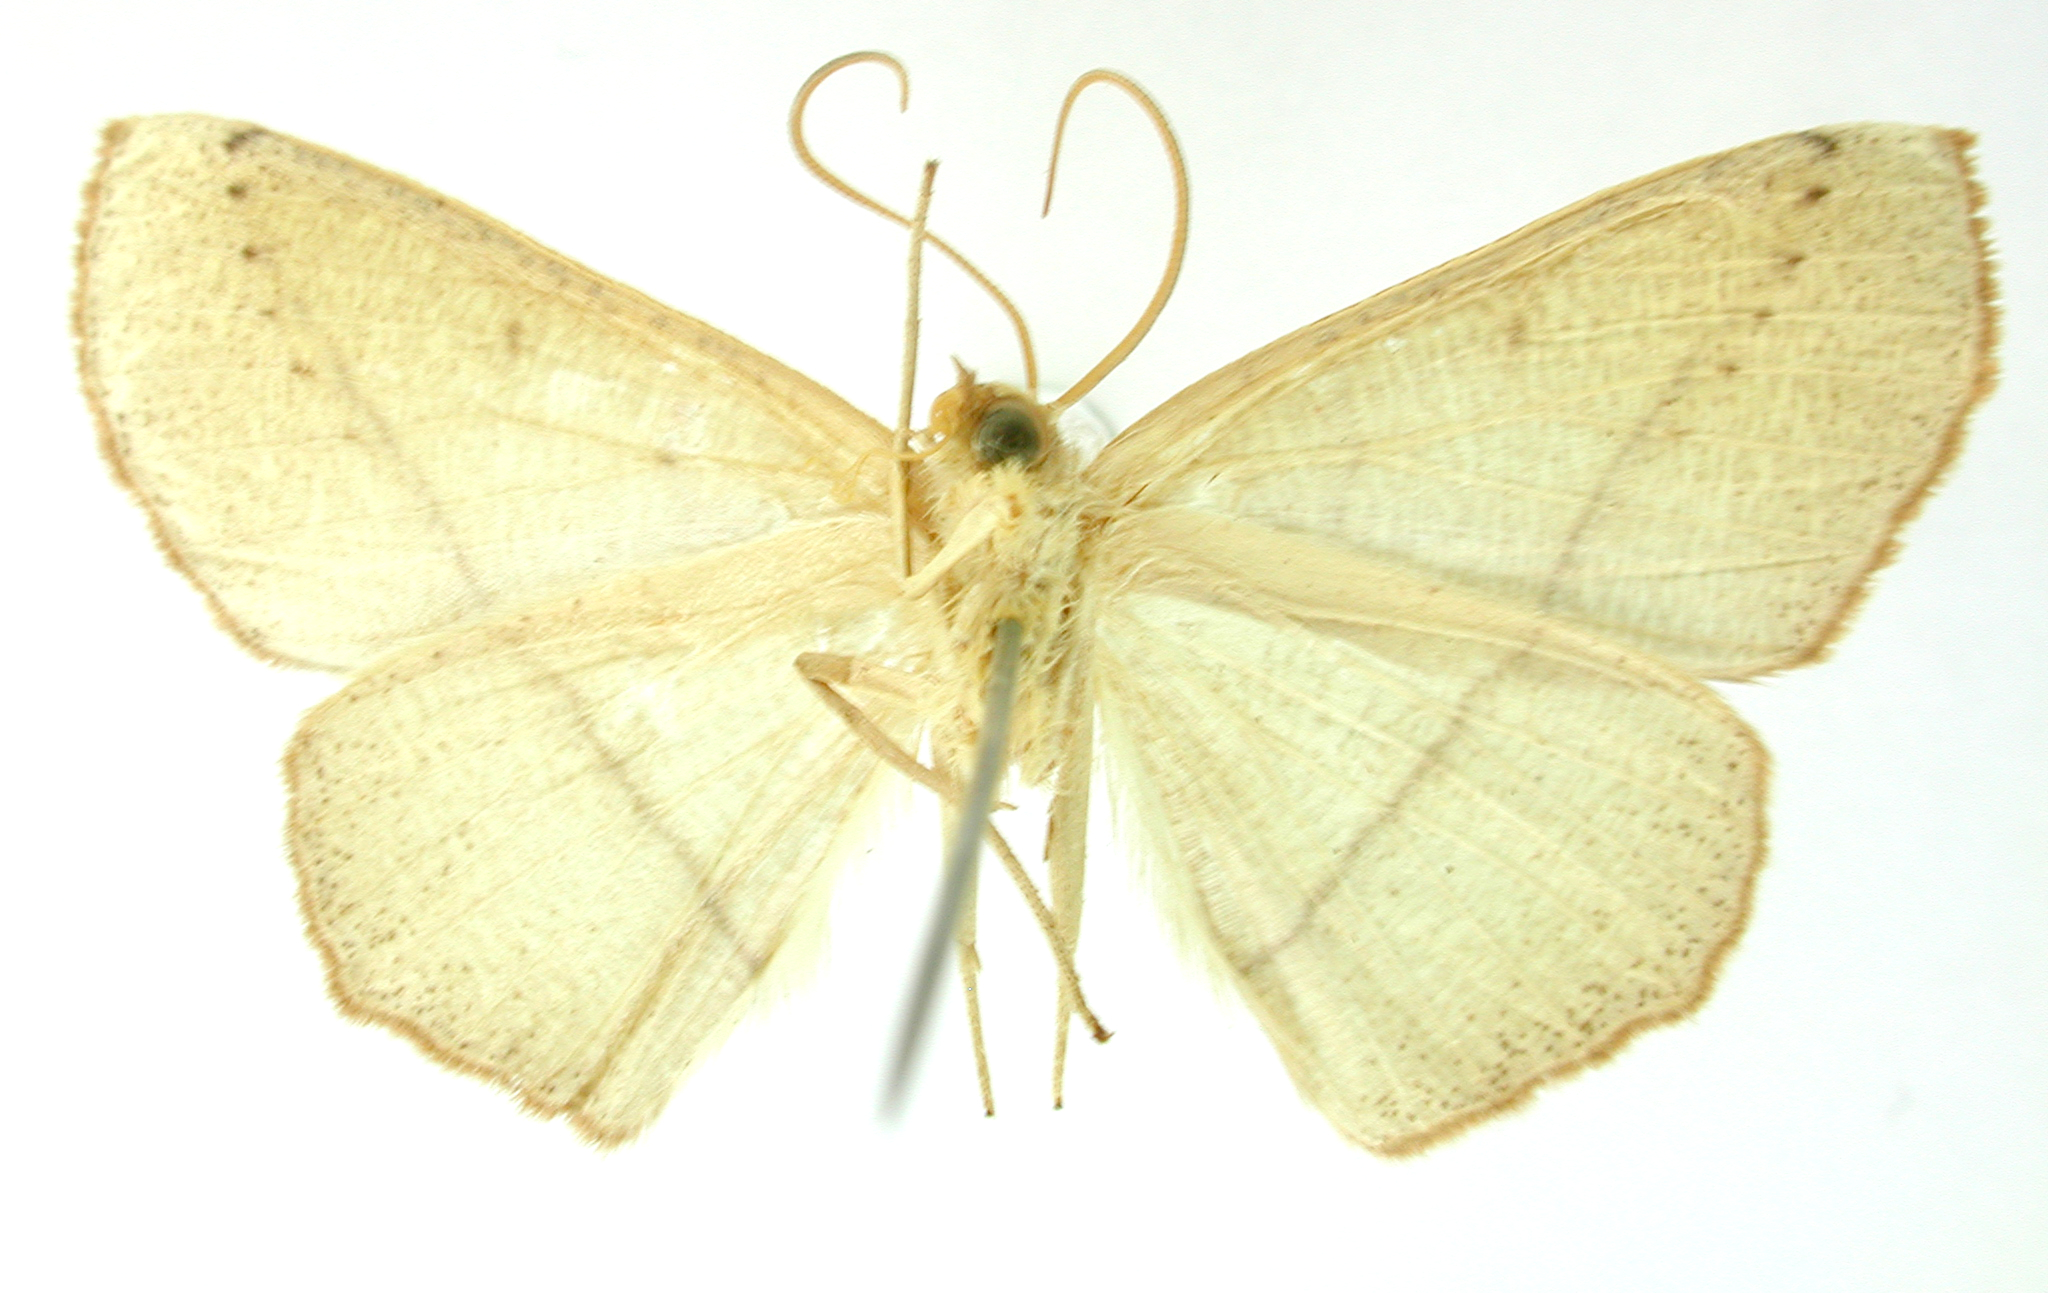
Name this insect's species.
Periclina cervinoides
